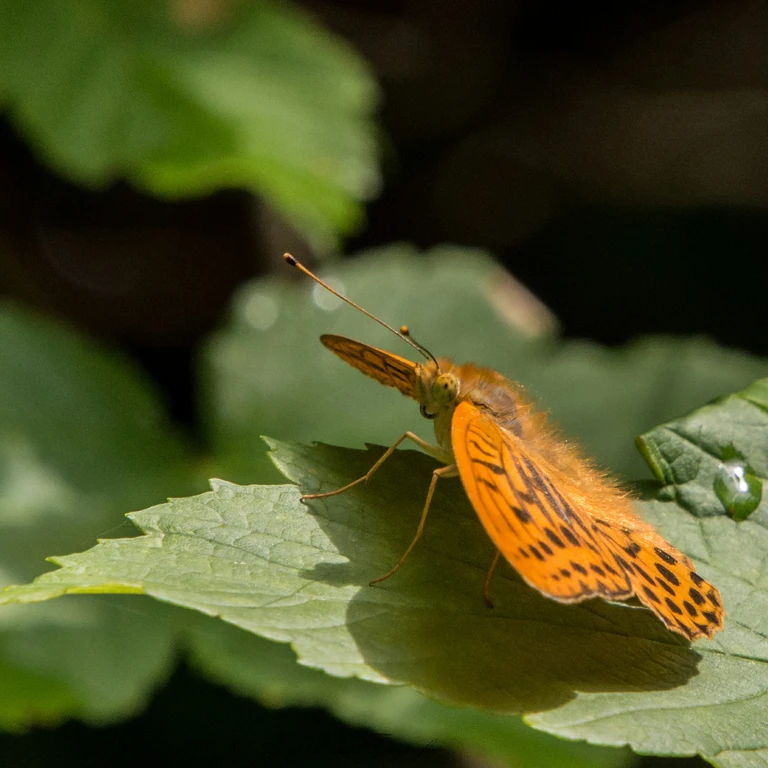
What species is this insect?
Argynnis paphia
